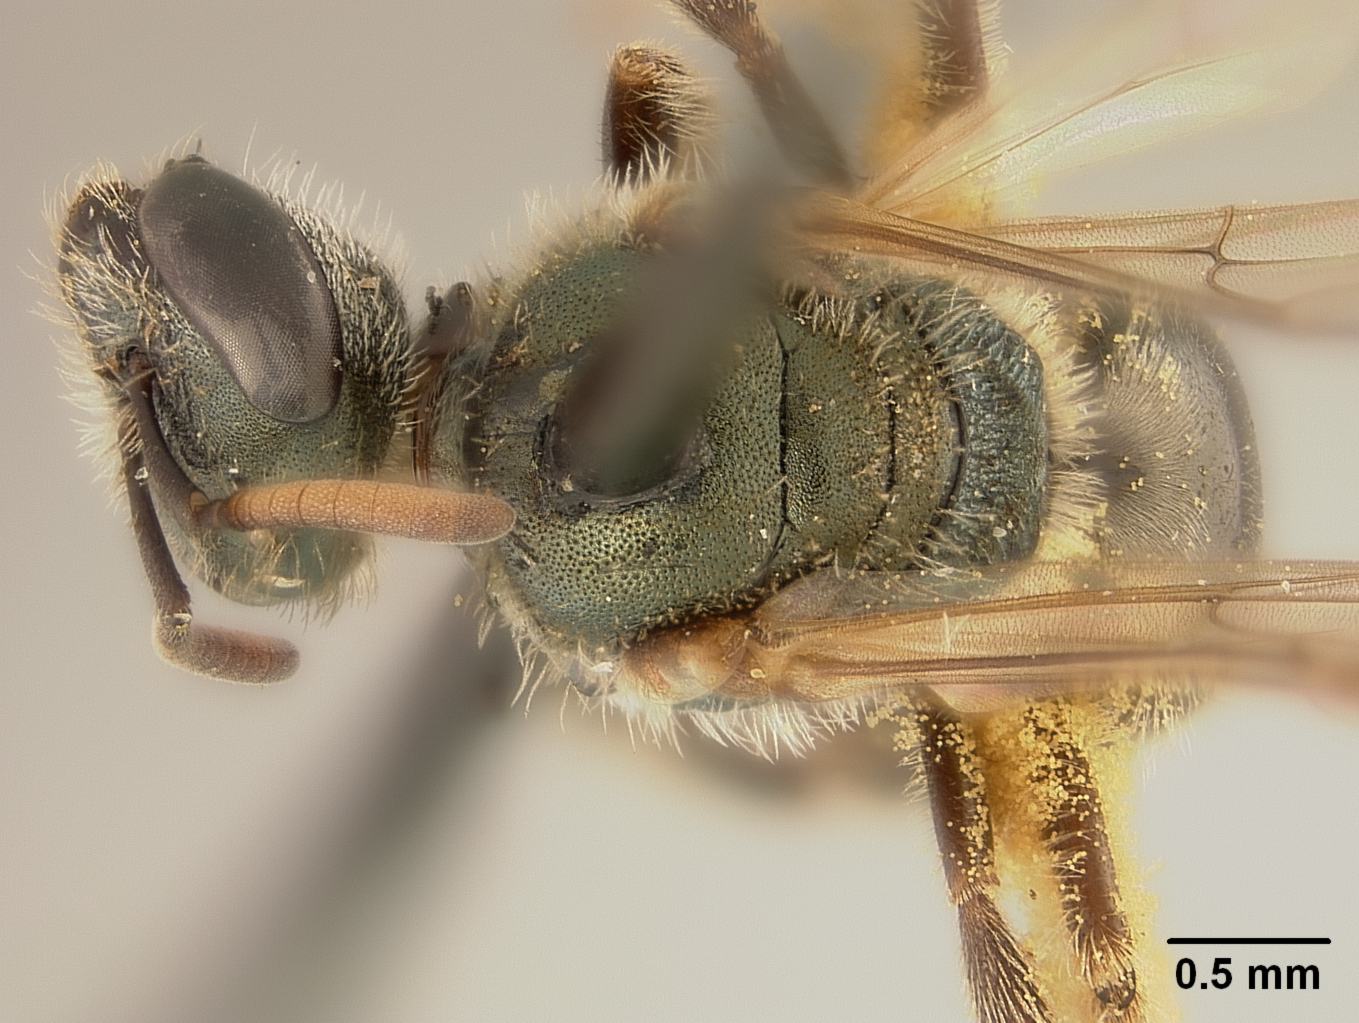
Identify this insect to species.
Halictus paitensis
